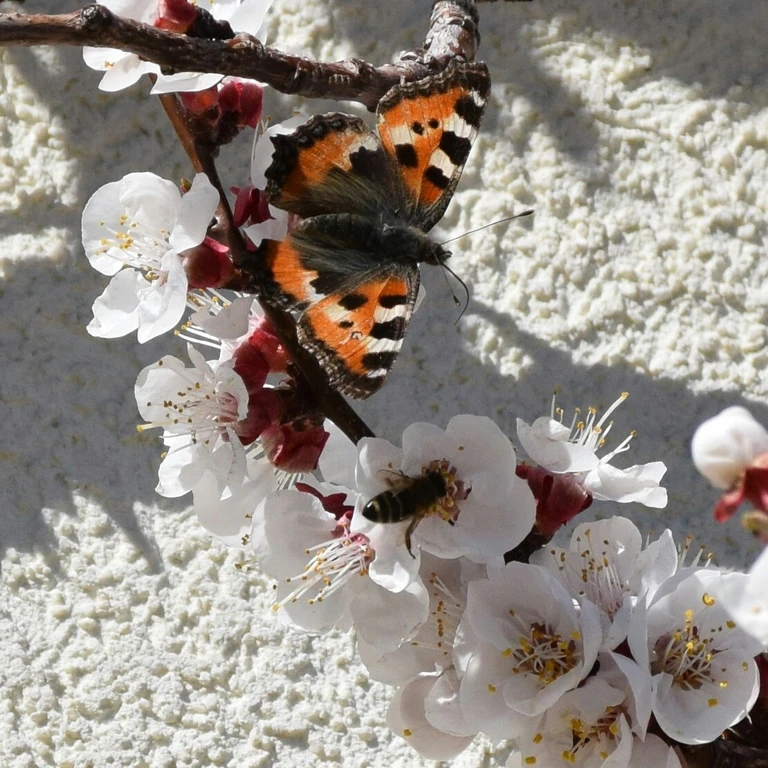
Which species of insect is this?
Aglais urticae
